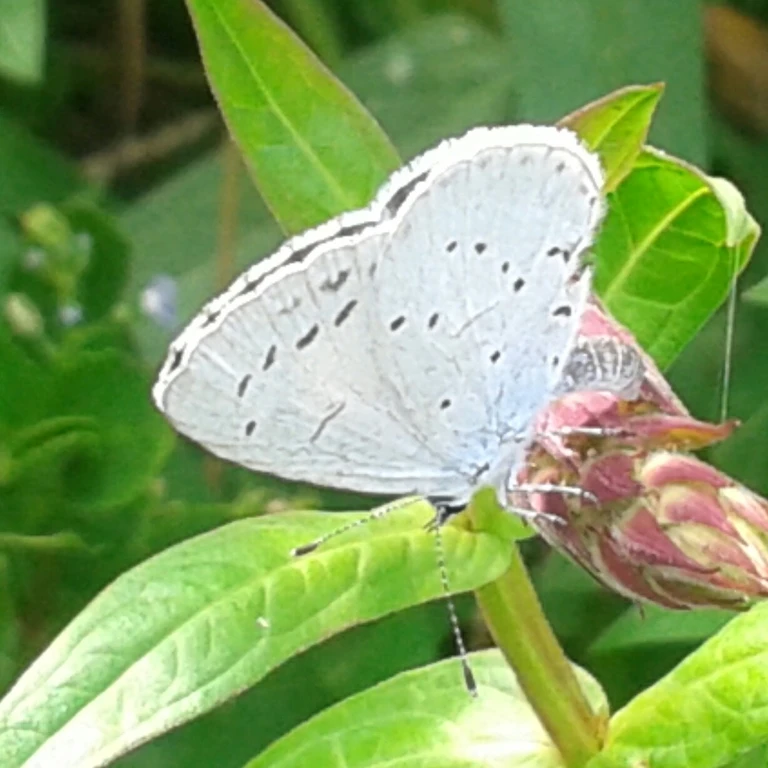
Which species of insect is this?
Celastrina argiolus
